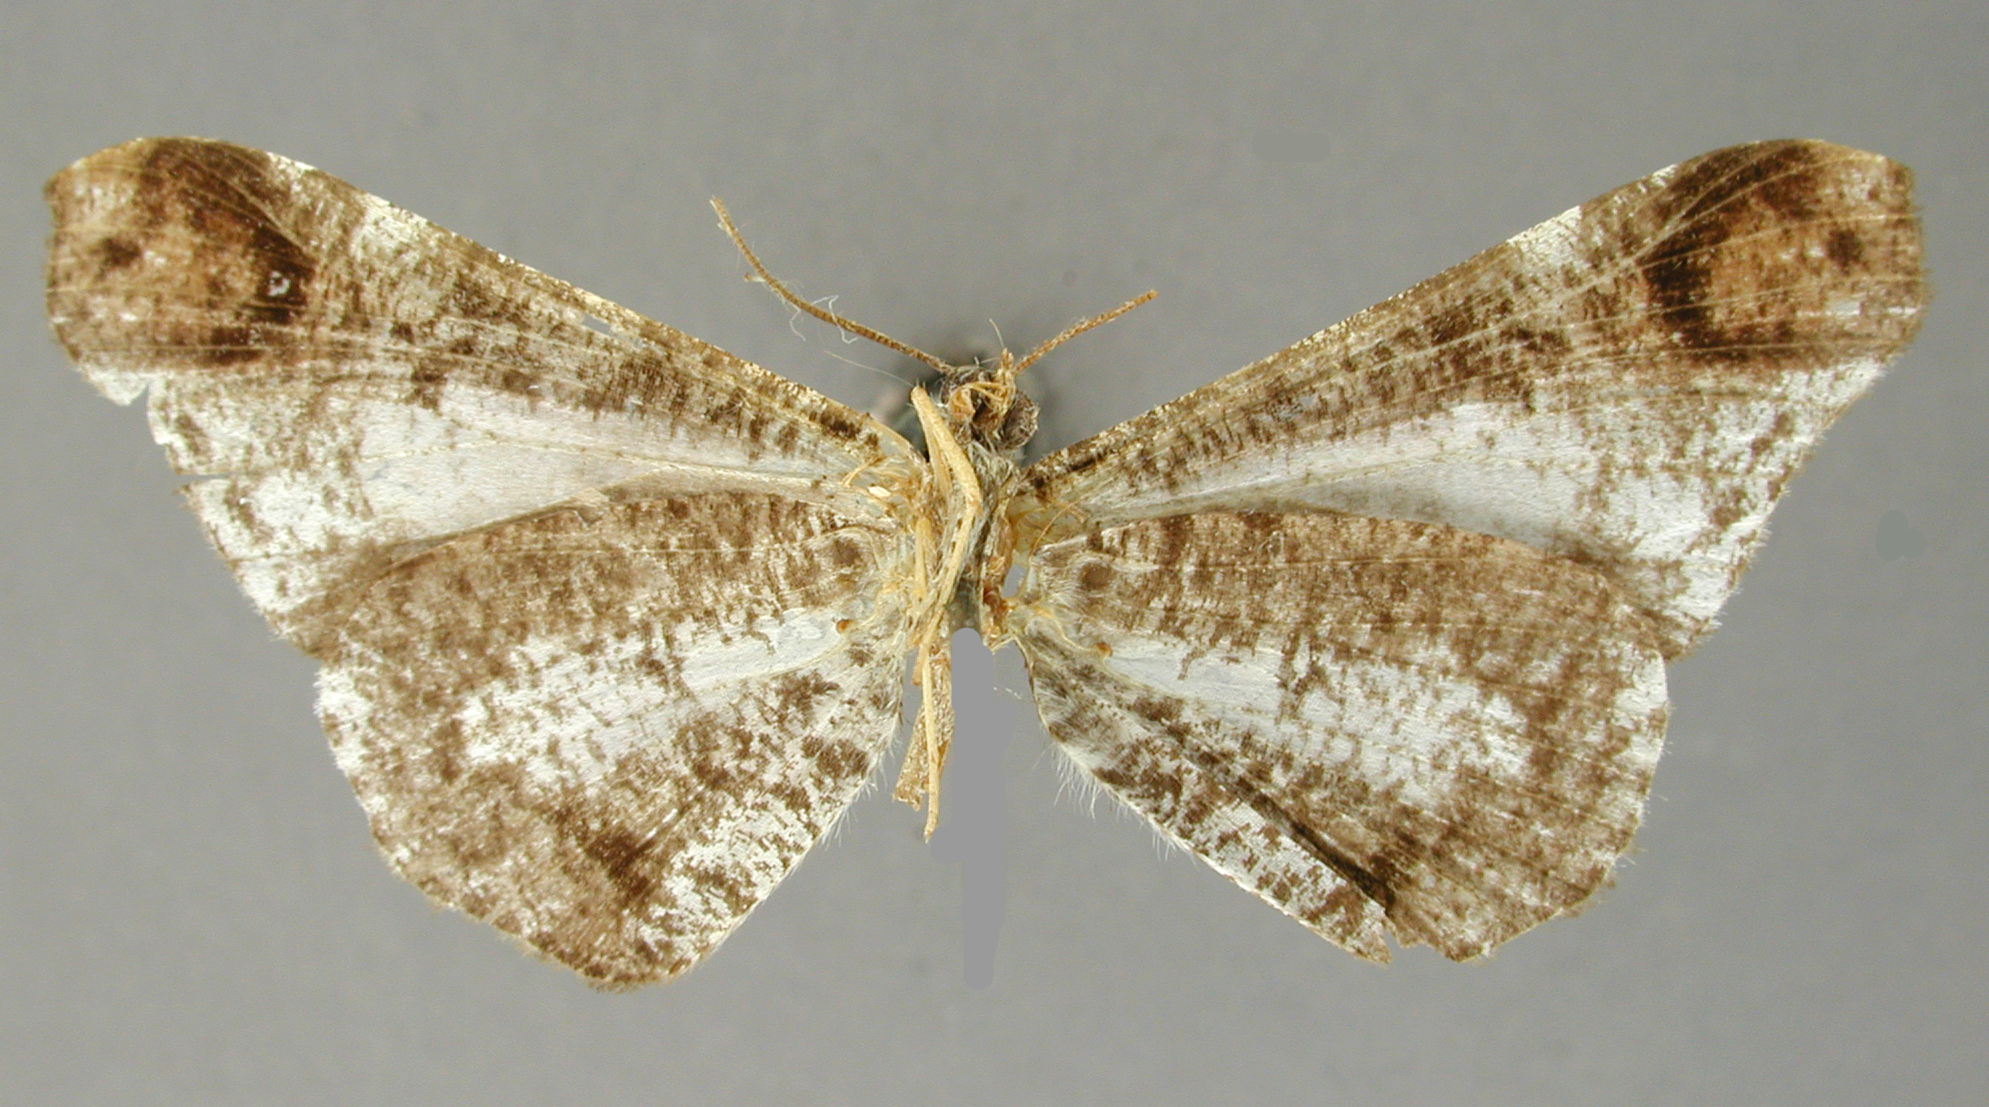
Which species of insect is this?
Phellinodes intermedia
